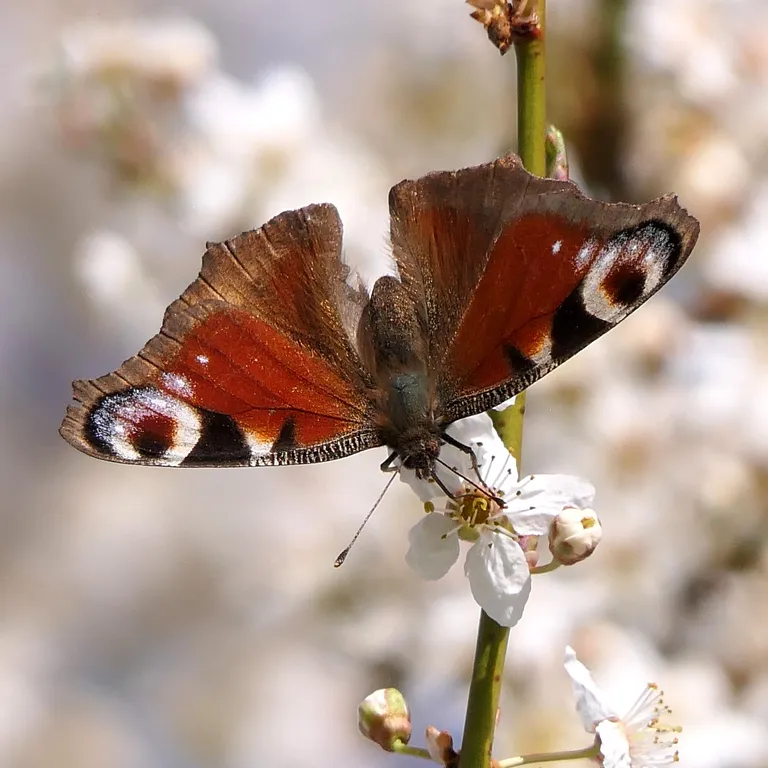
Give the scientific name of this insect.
Aglais io
